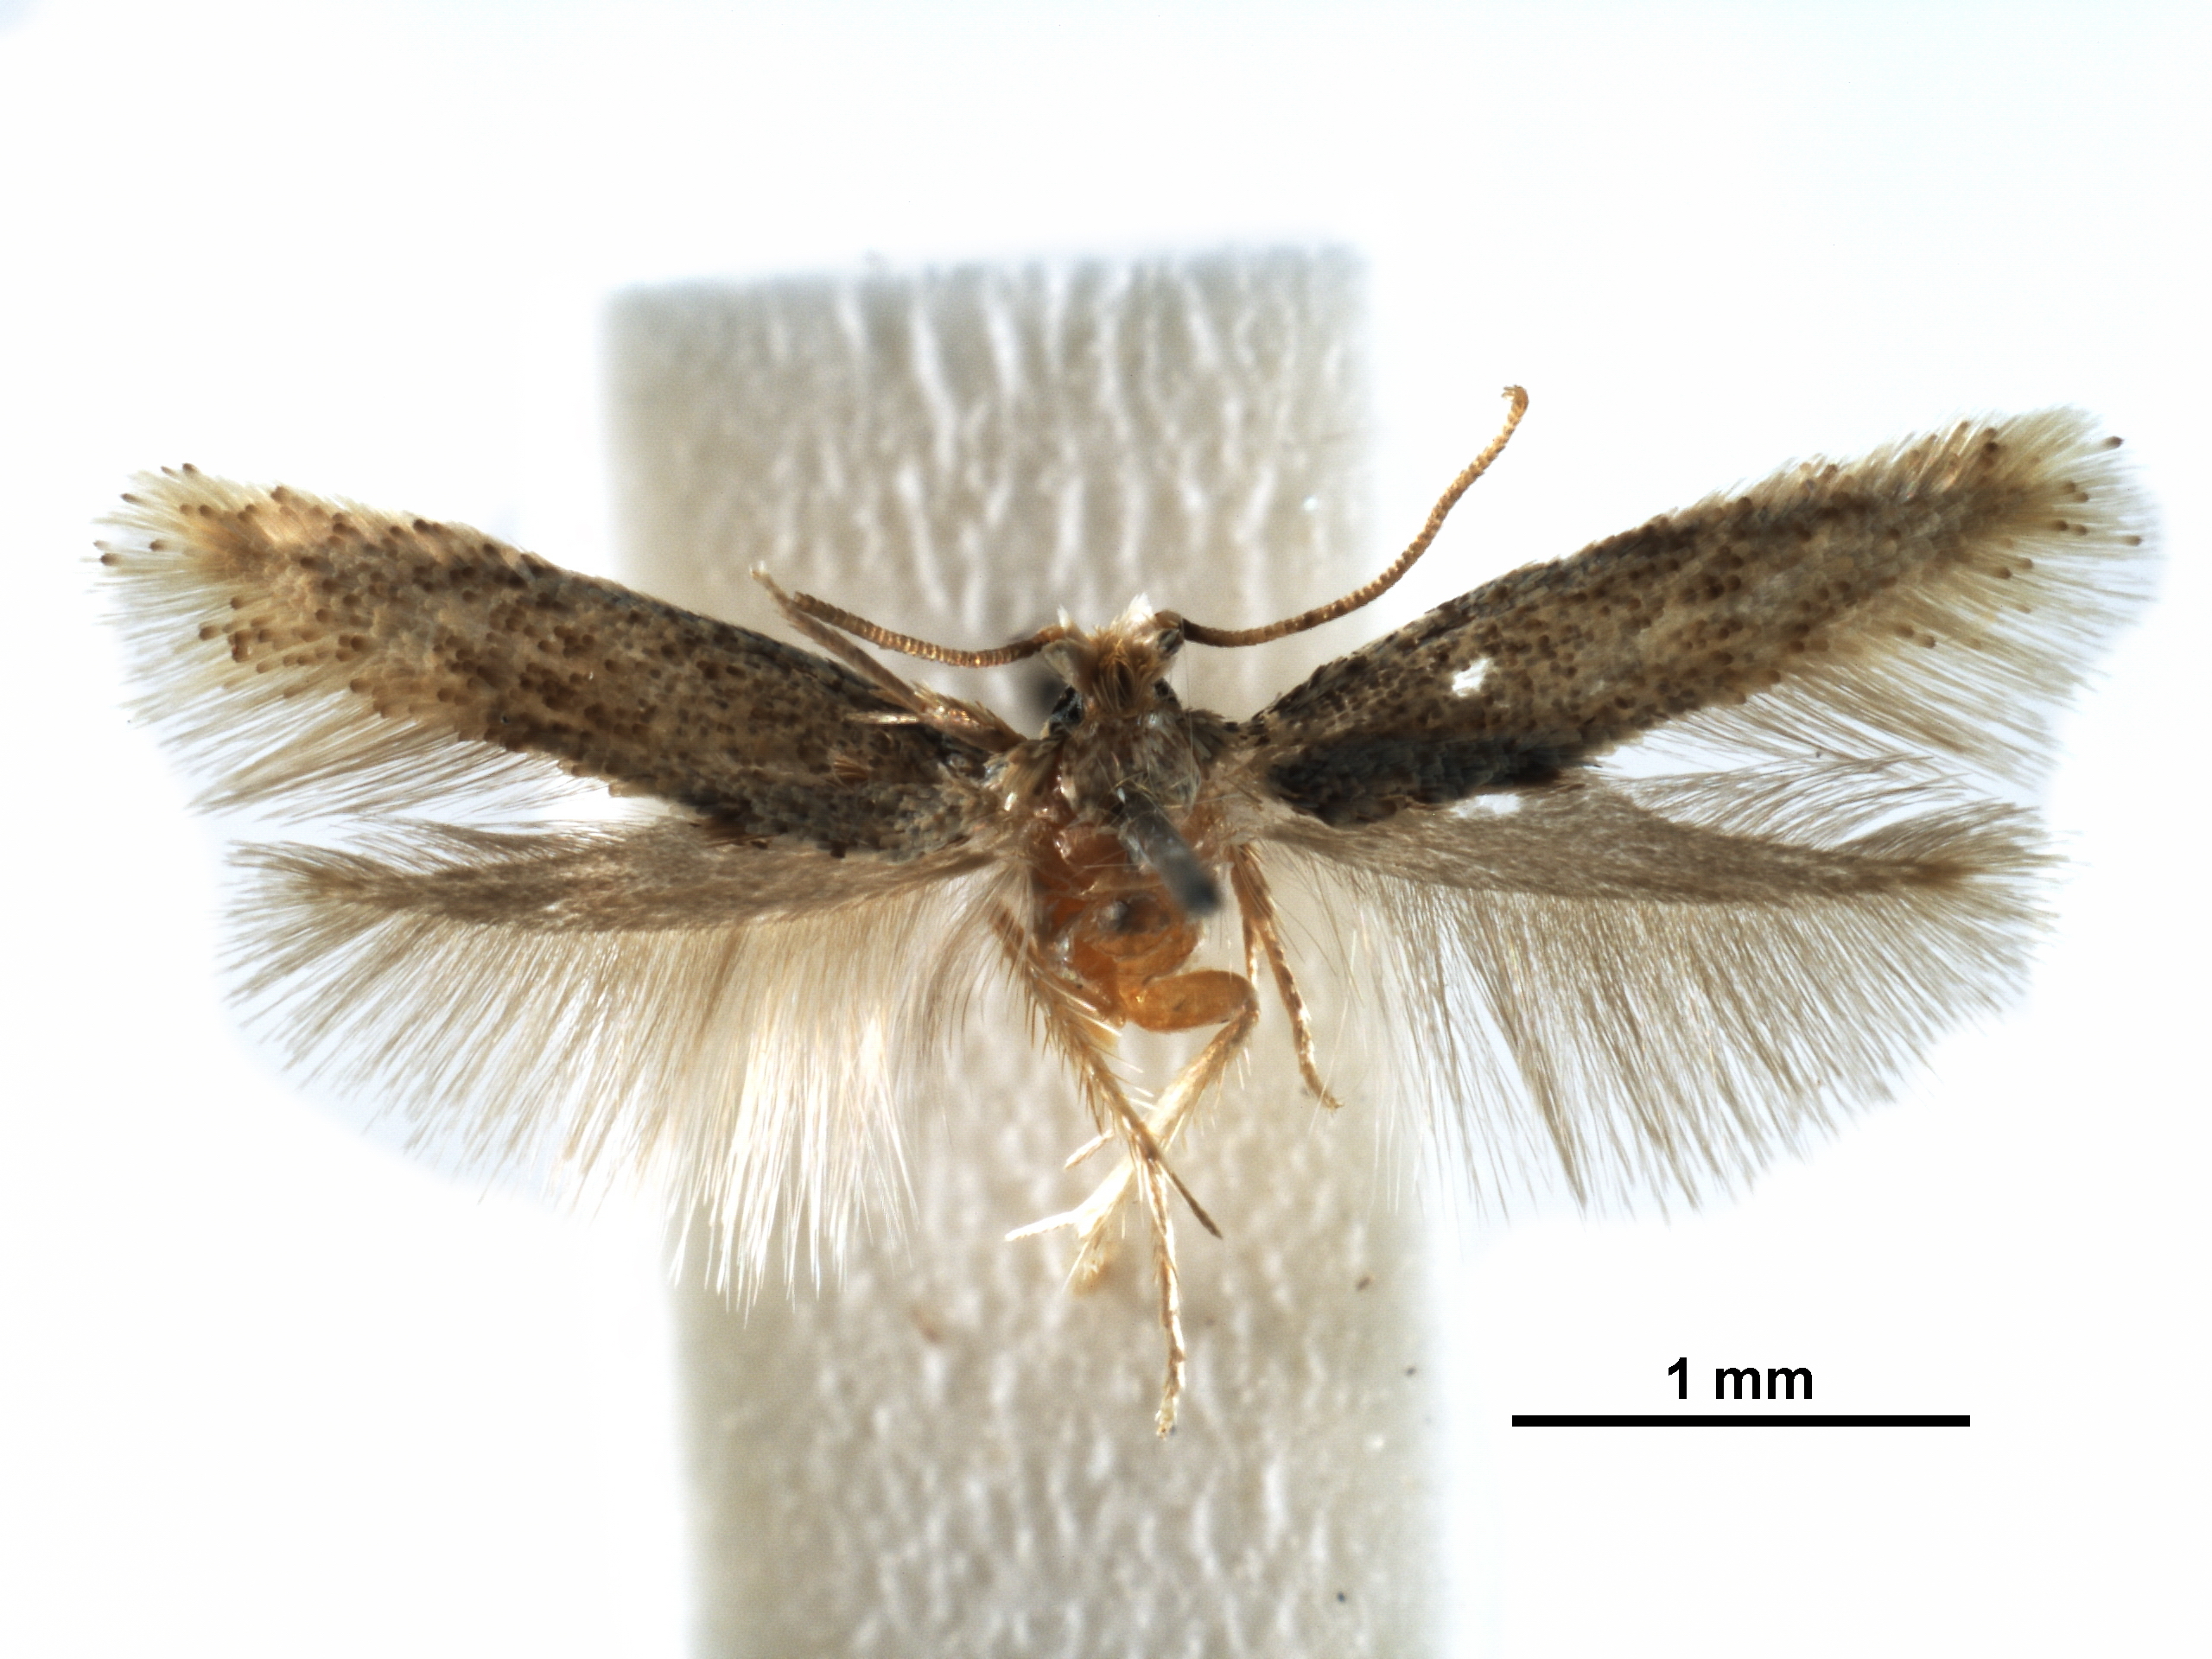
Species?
Zimmermannia obrutella
